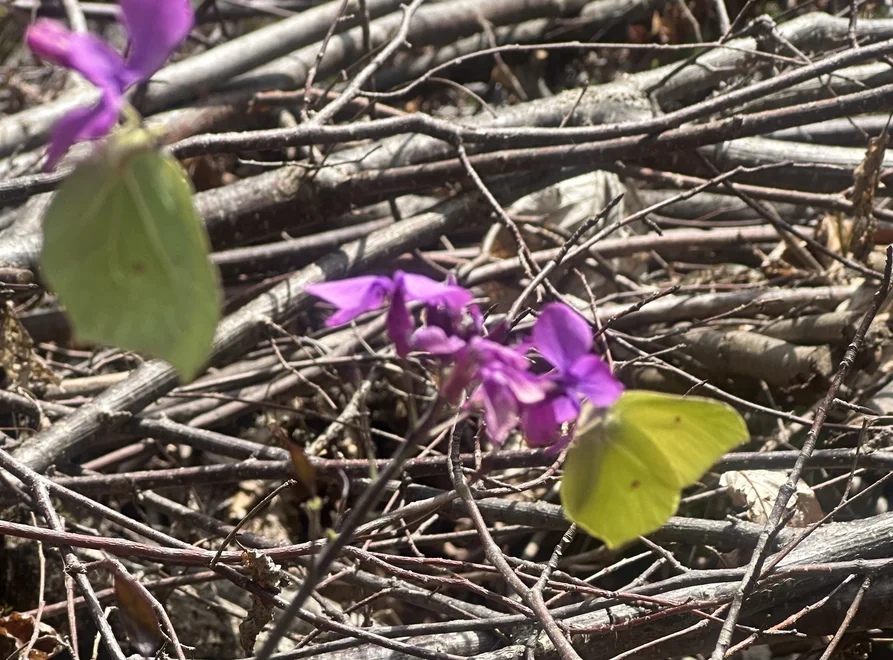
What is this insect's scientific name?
Gonepteryx rhamni
